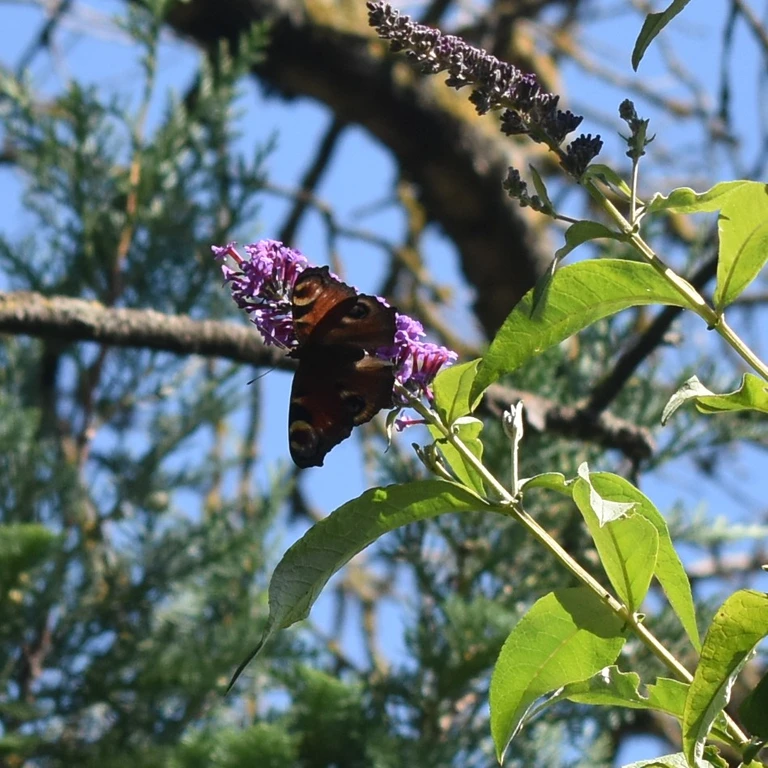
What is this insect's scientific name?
Aglais io
